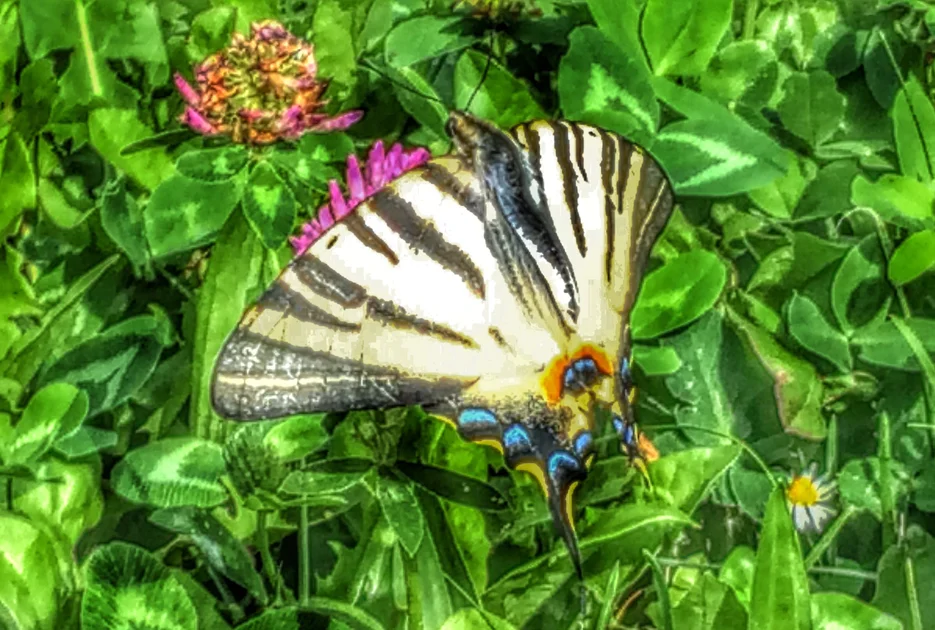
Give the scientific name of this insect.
Iphiclides podalirius
